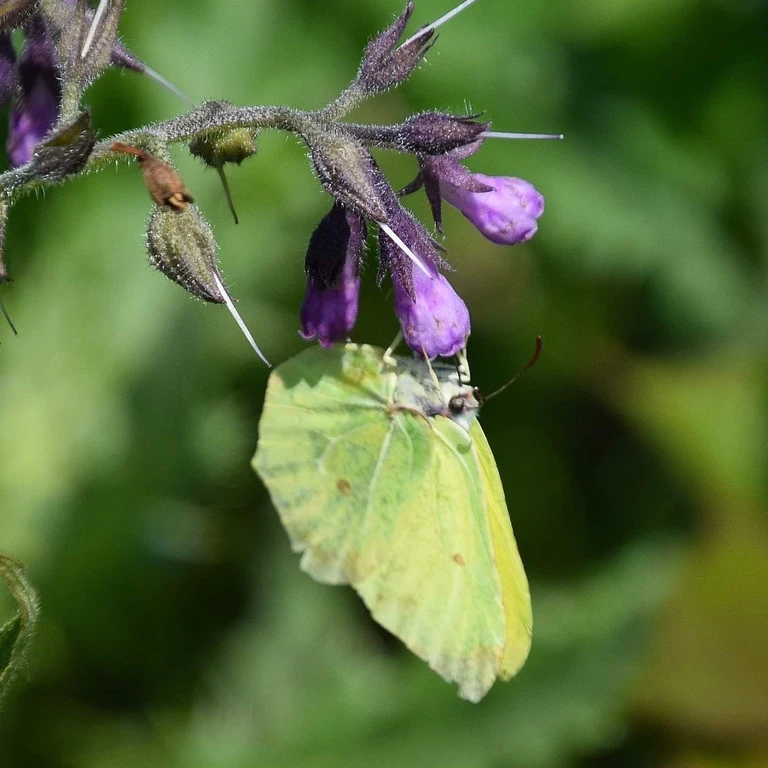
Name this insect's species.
Gonepteryx rhamni
